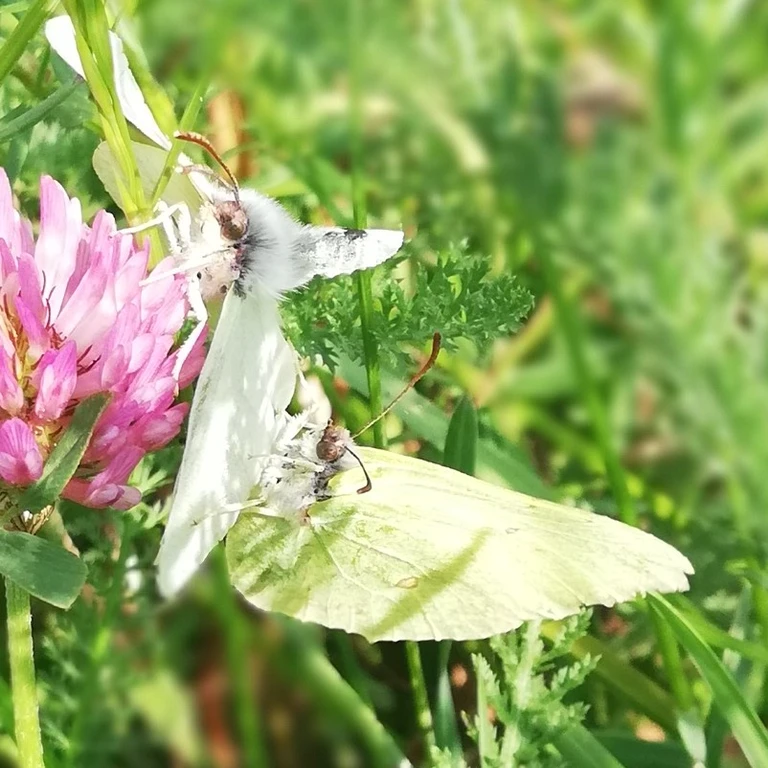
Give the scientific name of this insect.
Gonepteryx rhamni
